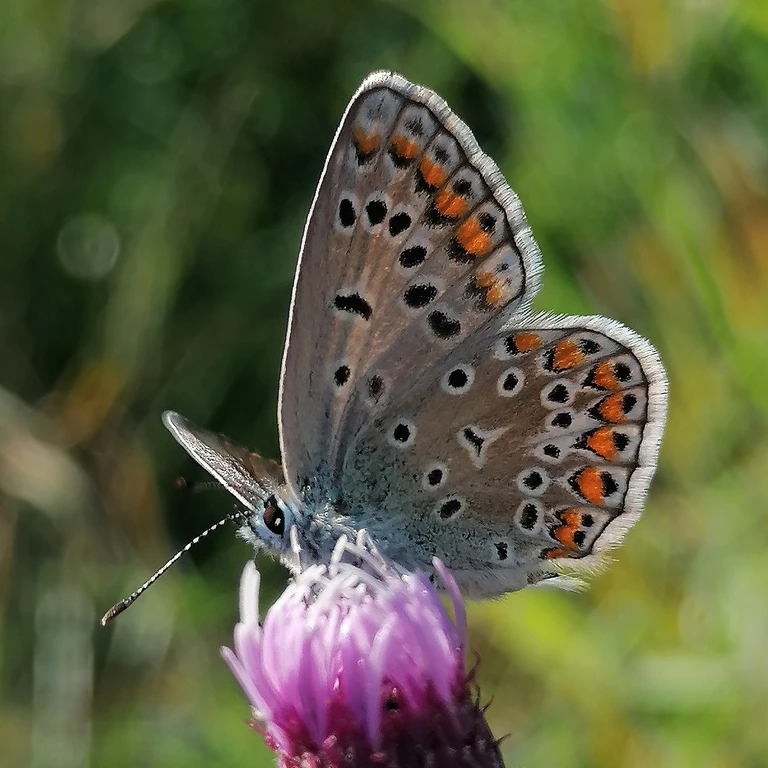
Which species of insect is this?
Polyommatus icarus
